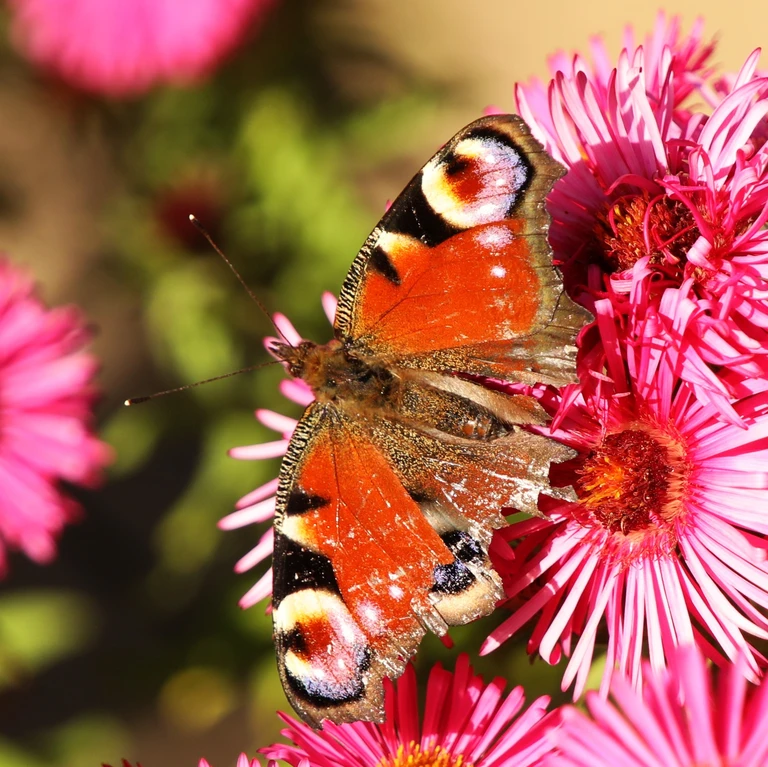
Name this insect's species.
Aglais io
